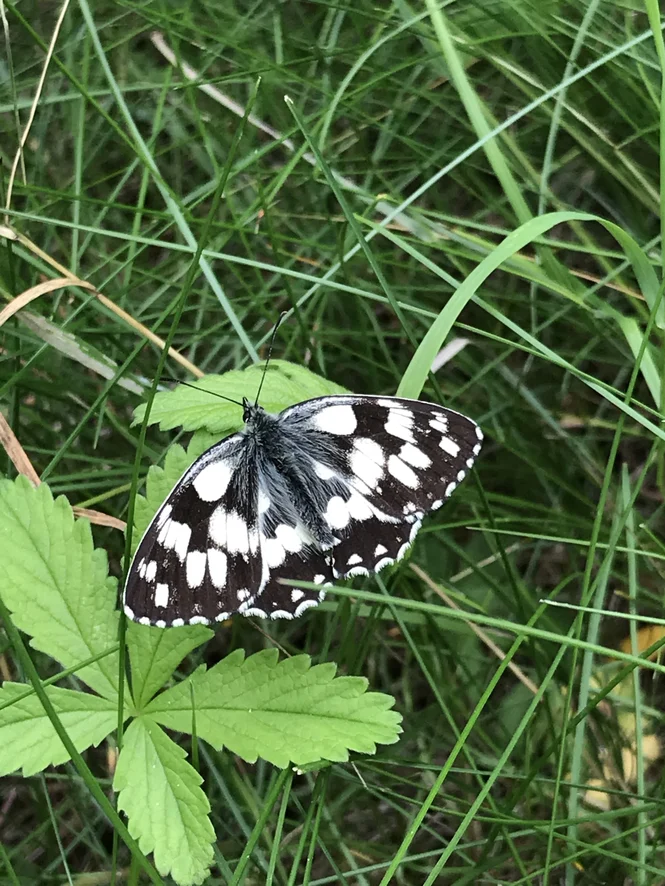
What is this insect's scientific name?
Melanargia galathea
